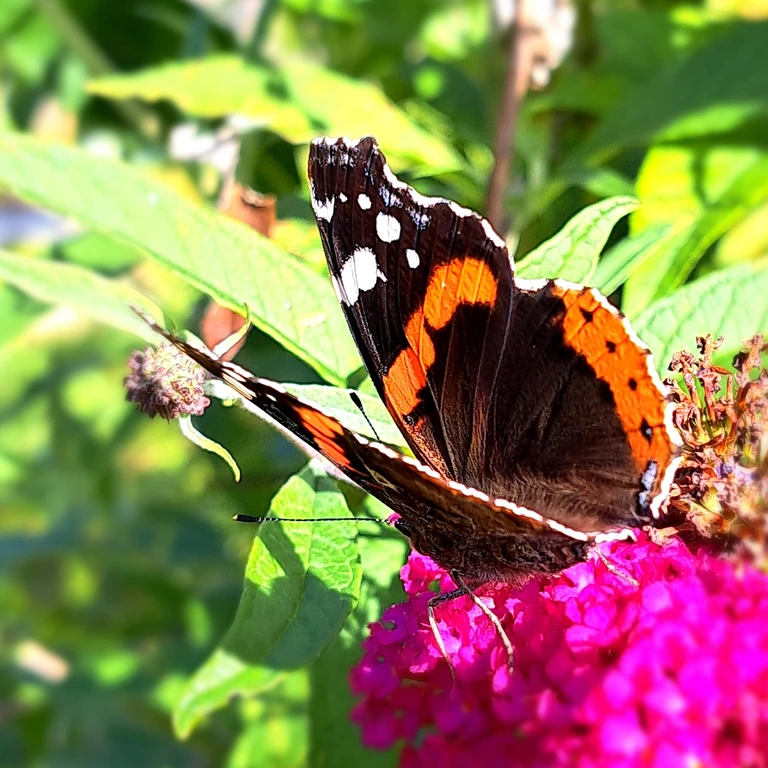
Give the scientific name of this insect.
Vanessa atalanta
